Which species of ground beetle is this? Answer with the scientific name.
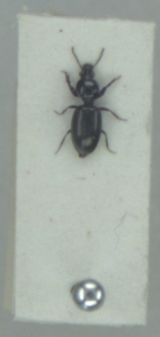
Dyschirius tristis
